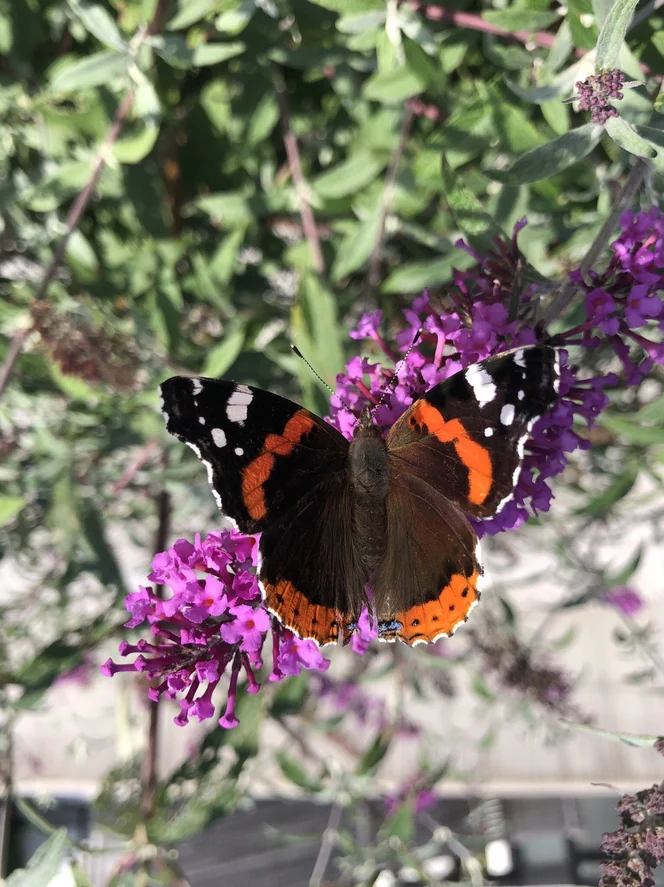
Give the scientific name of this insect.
Vanessa atalanta
